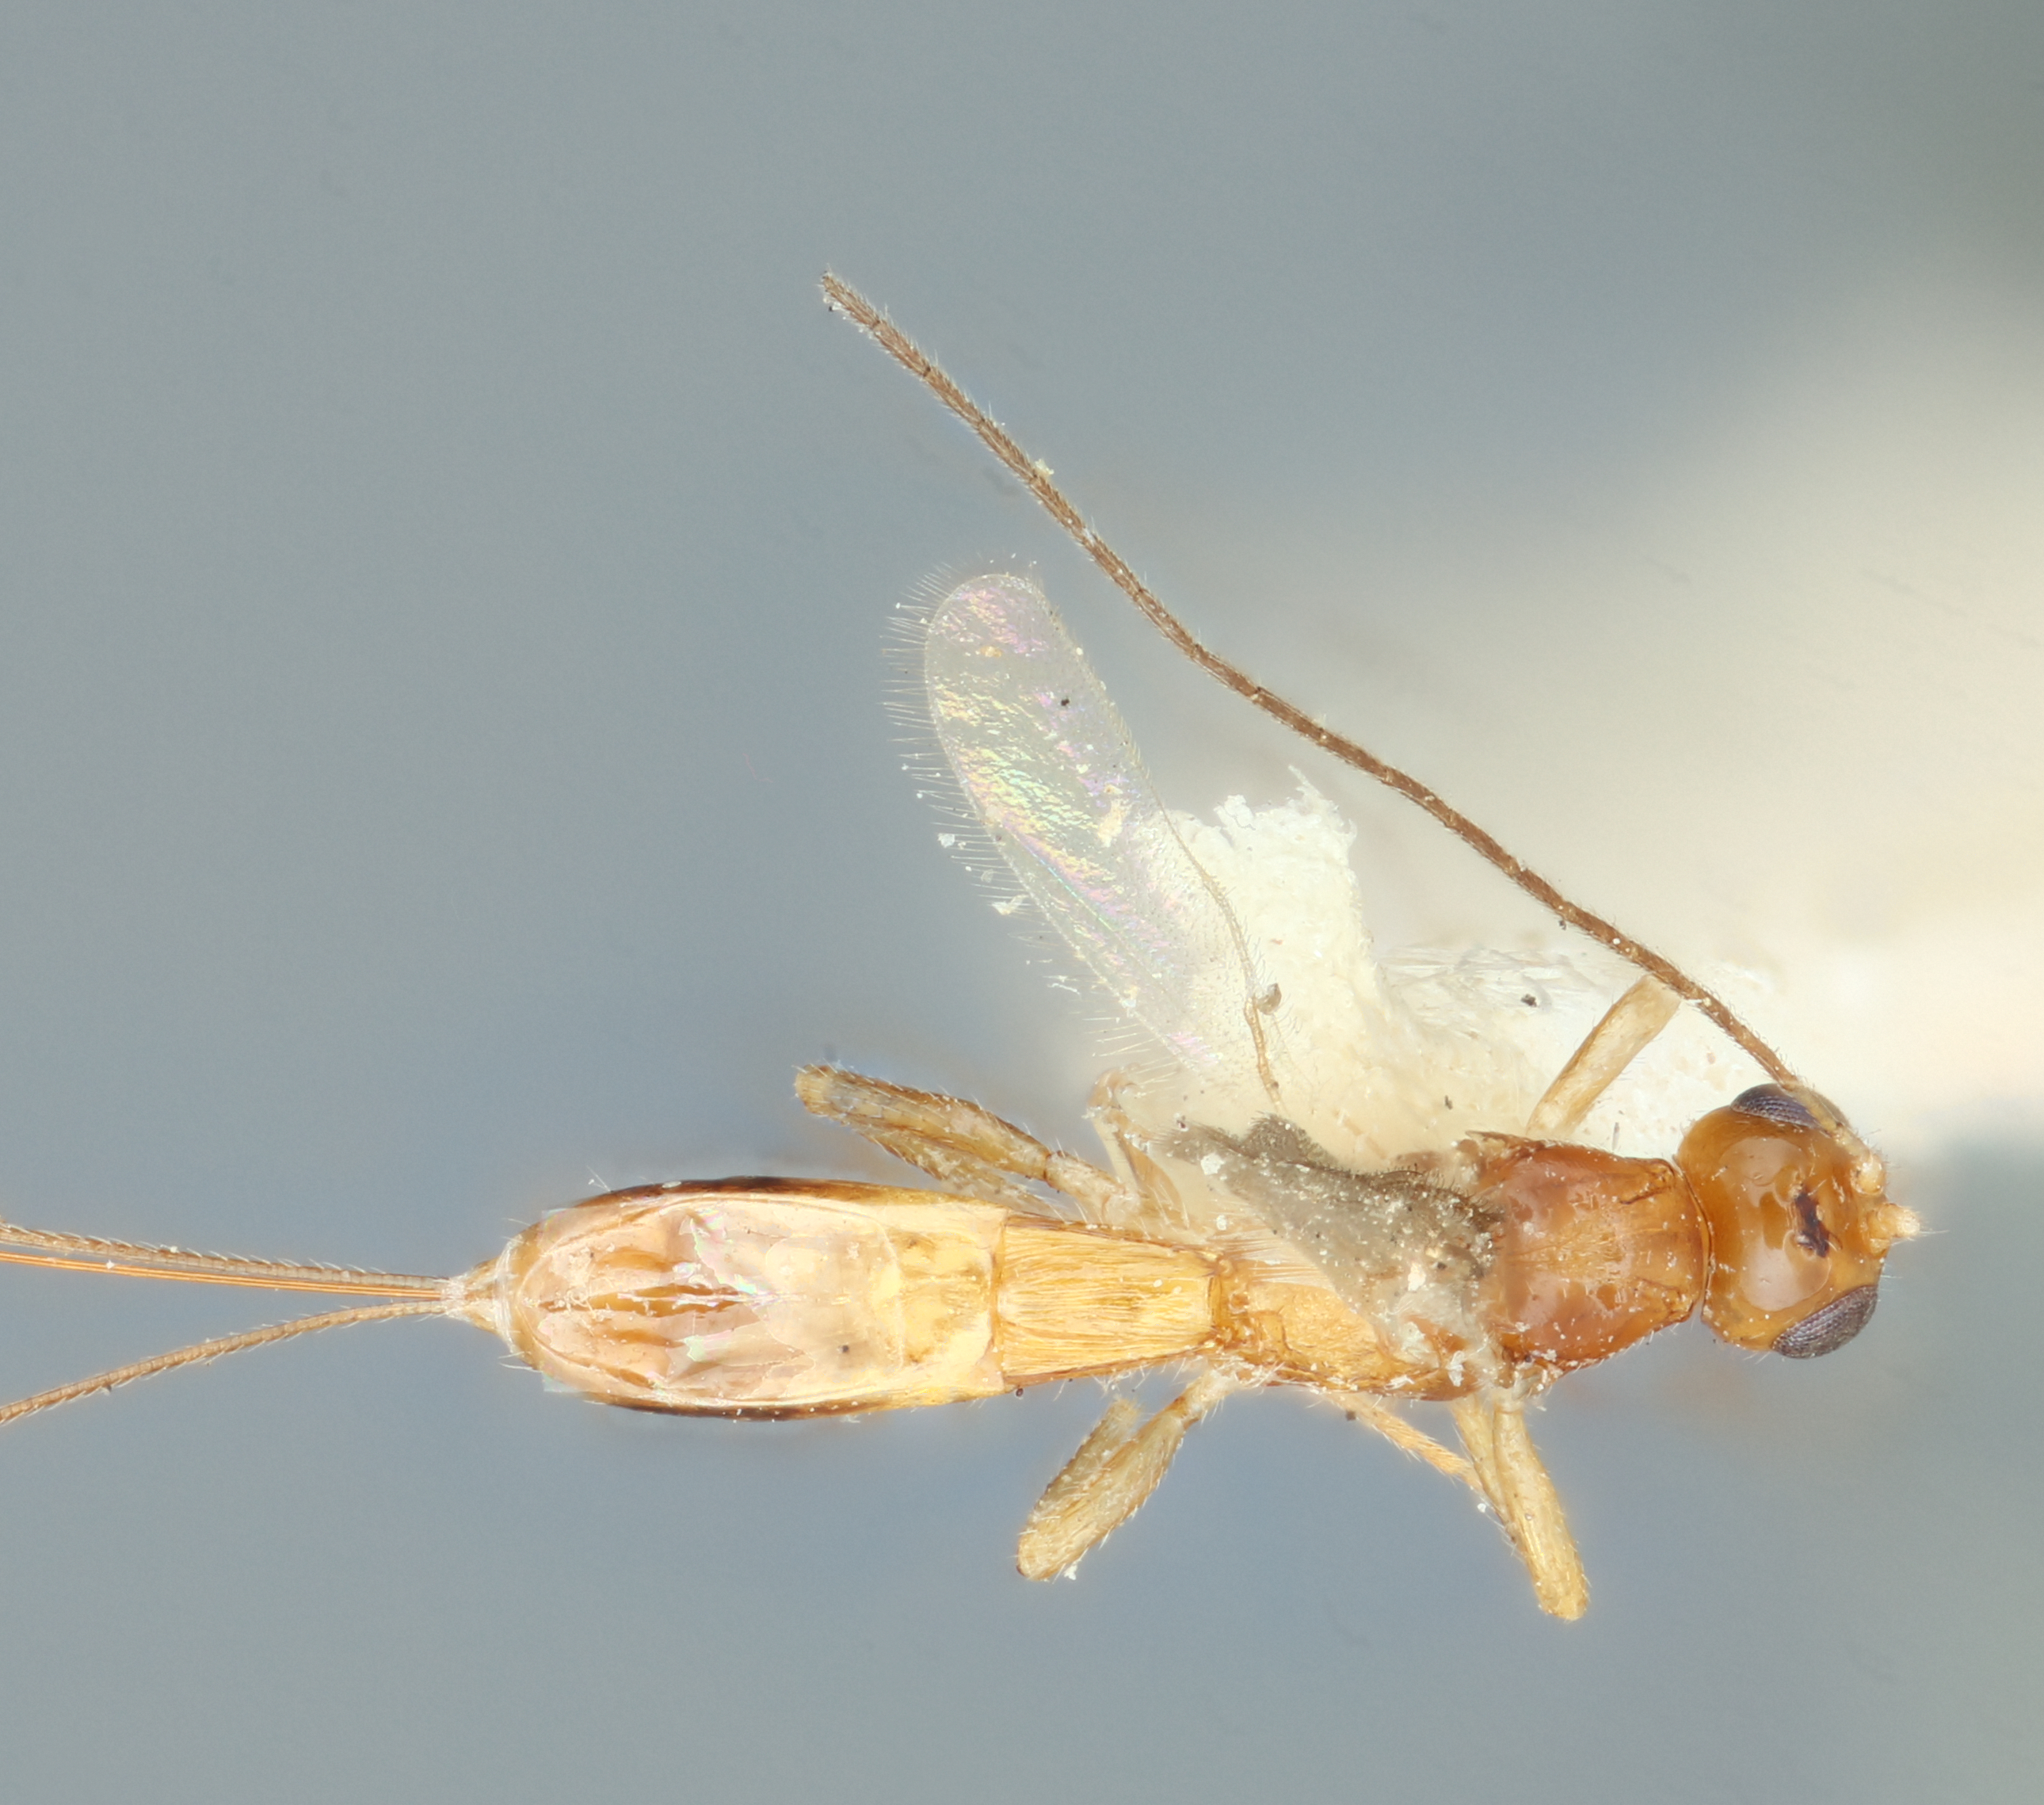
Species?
Ecphylus pallidus
